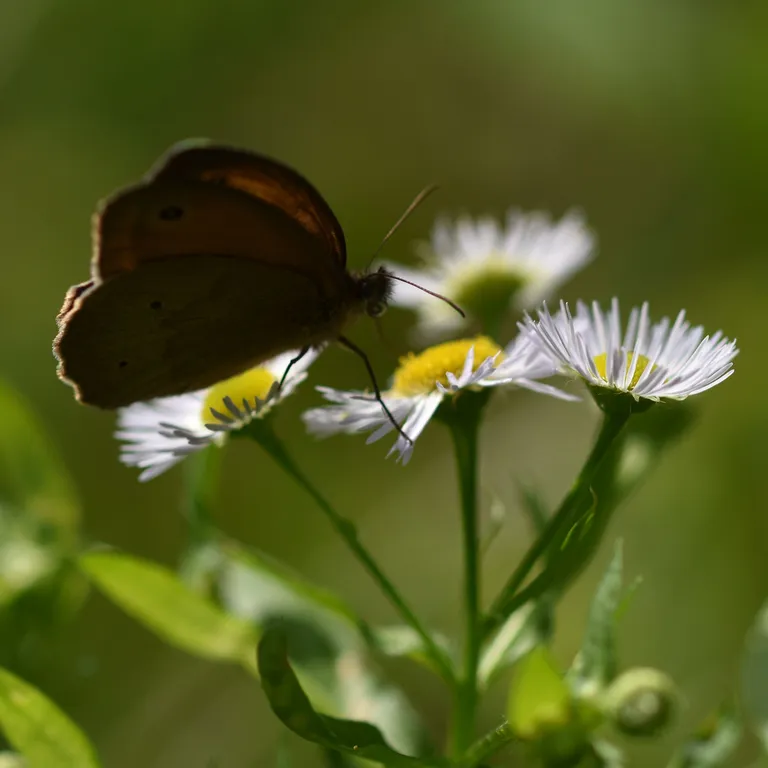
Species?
Maniola jurtina
